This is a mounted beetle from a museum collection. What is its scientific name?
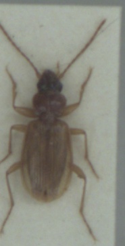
Trechus rubens
